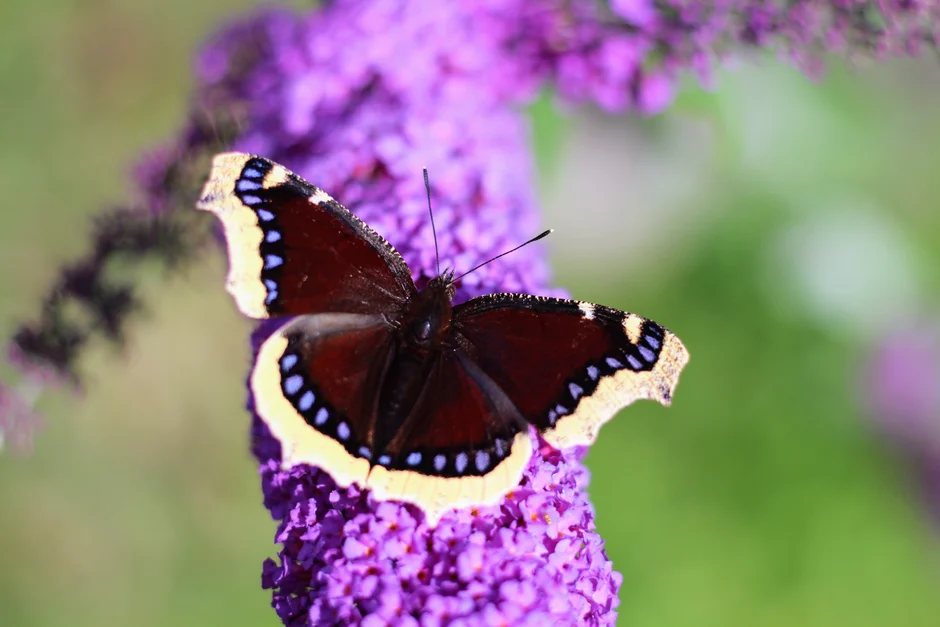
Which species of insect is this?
Nymphalis antiopa
